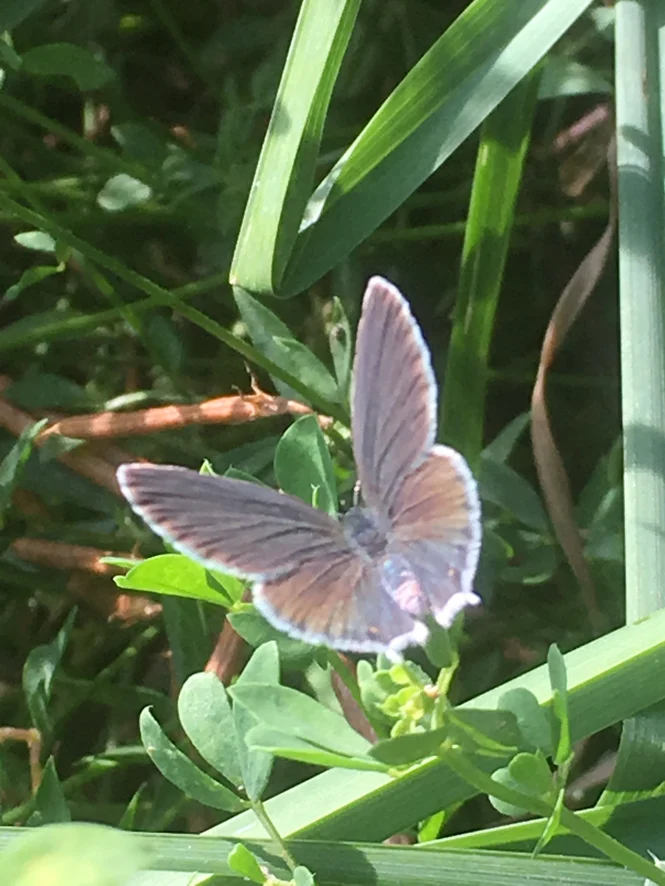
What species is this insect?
Cupido argiades (also Elkalyce argiades)
